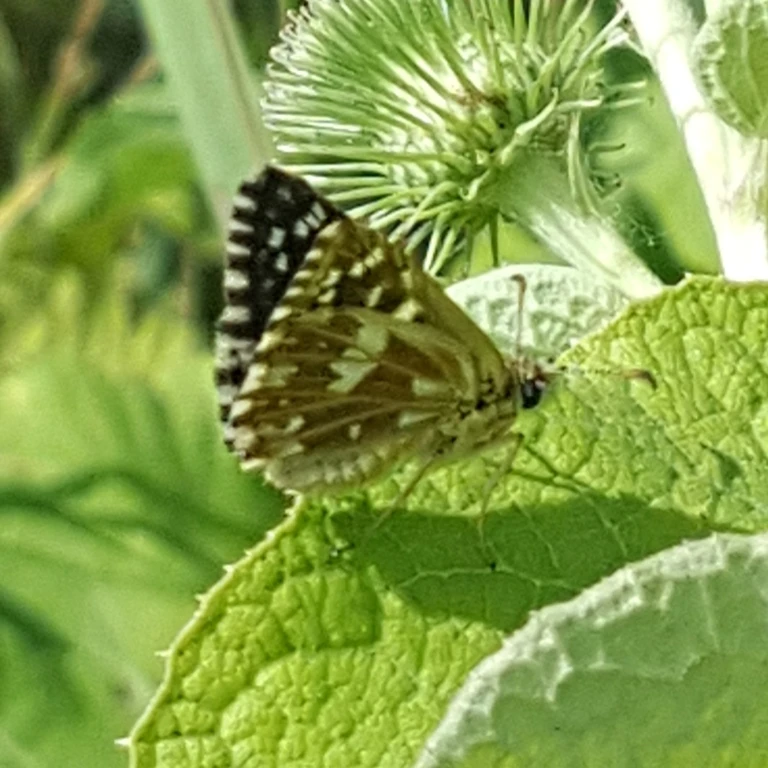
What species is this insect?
Pyrgus malvae
